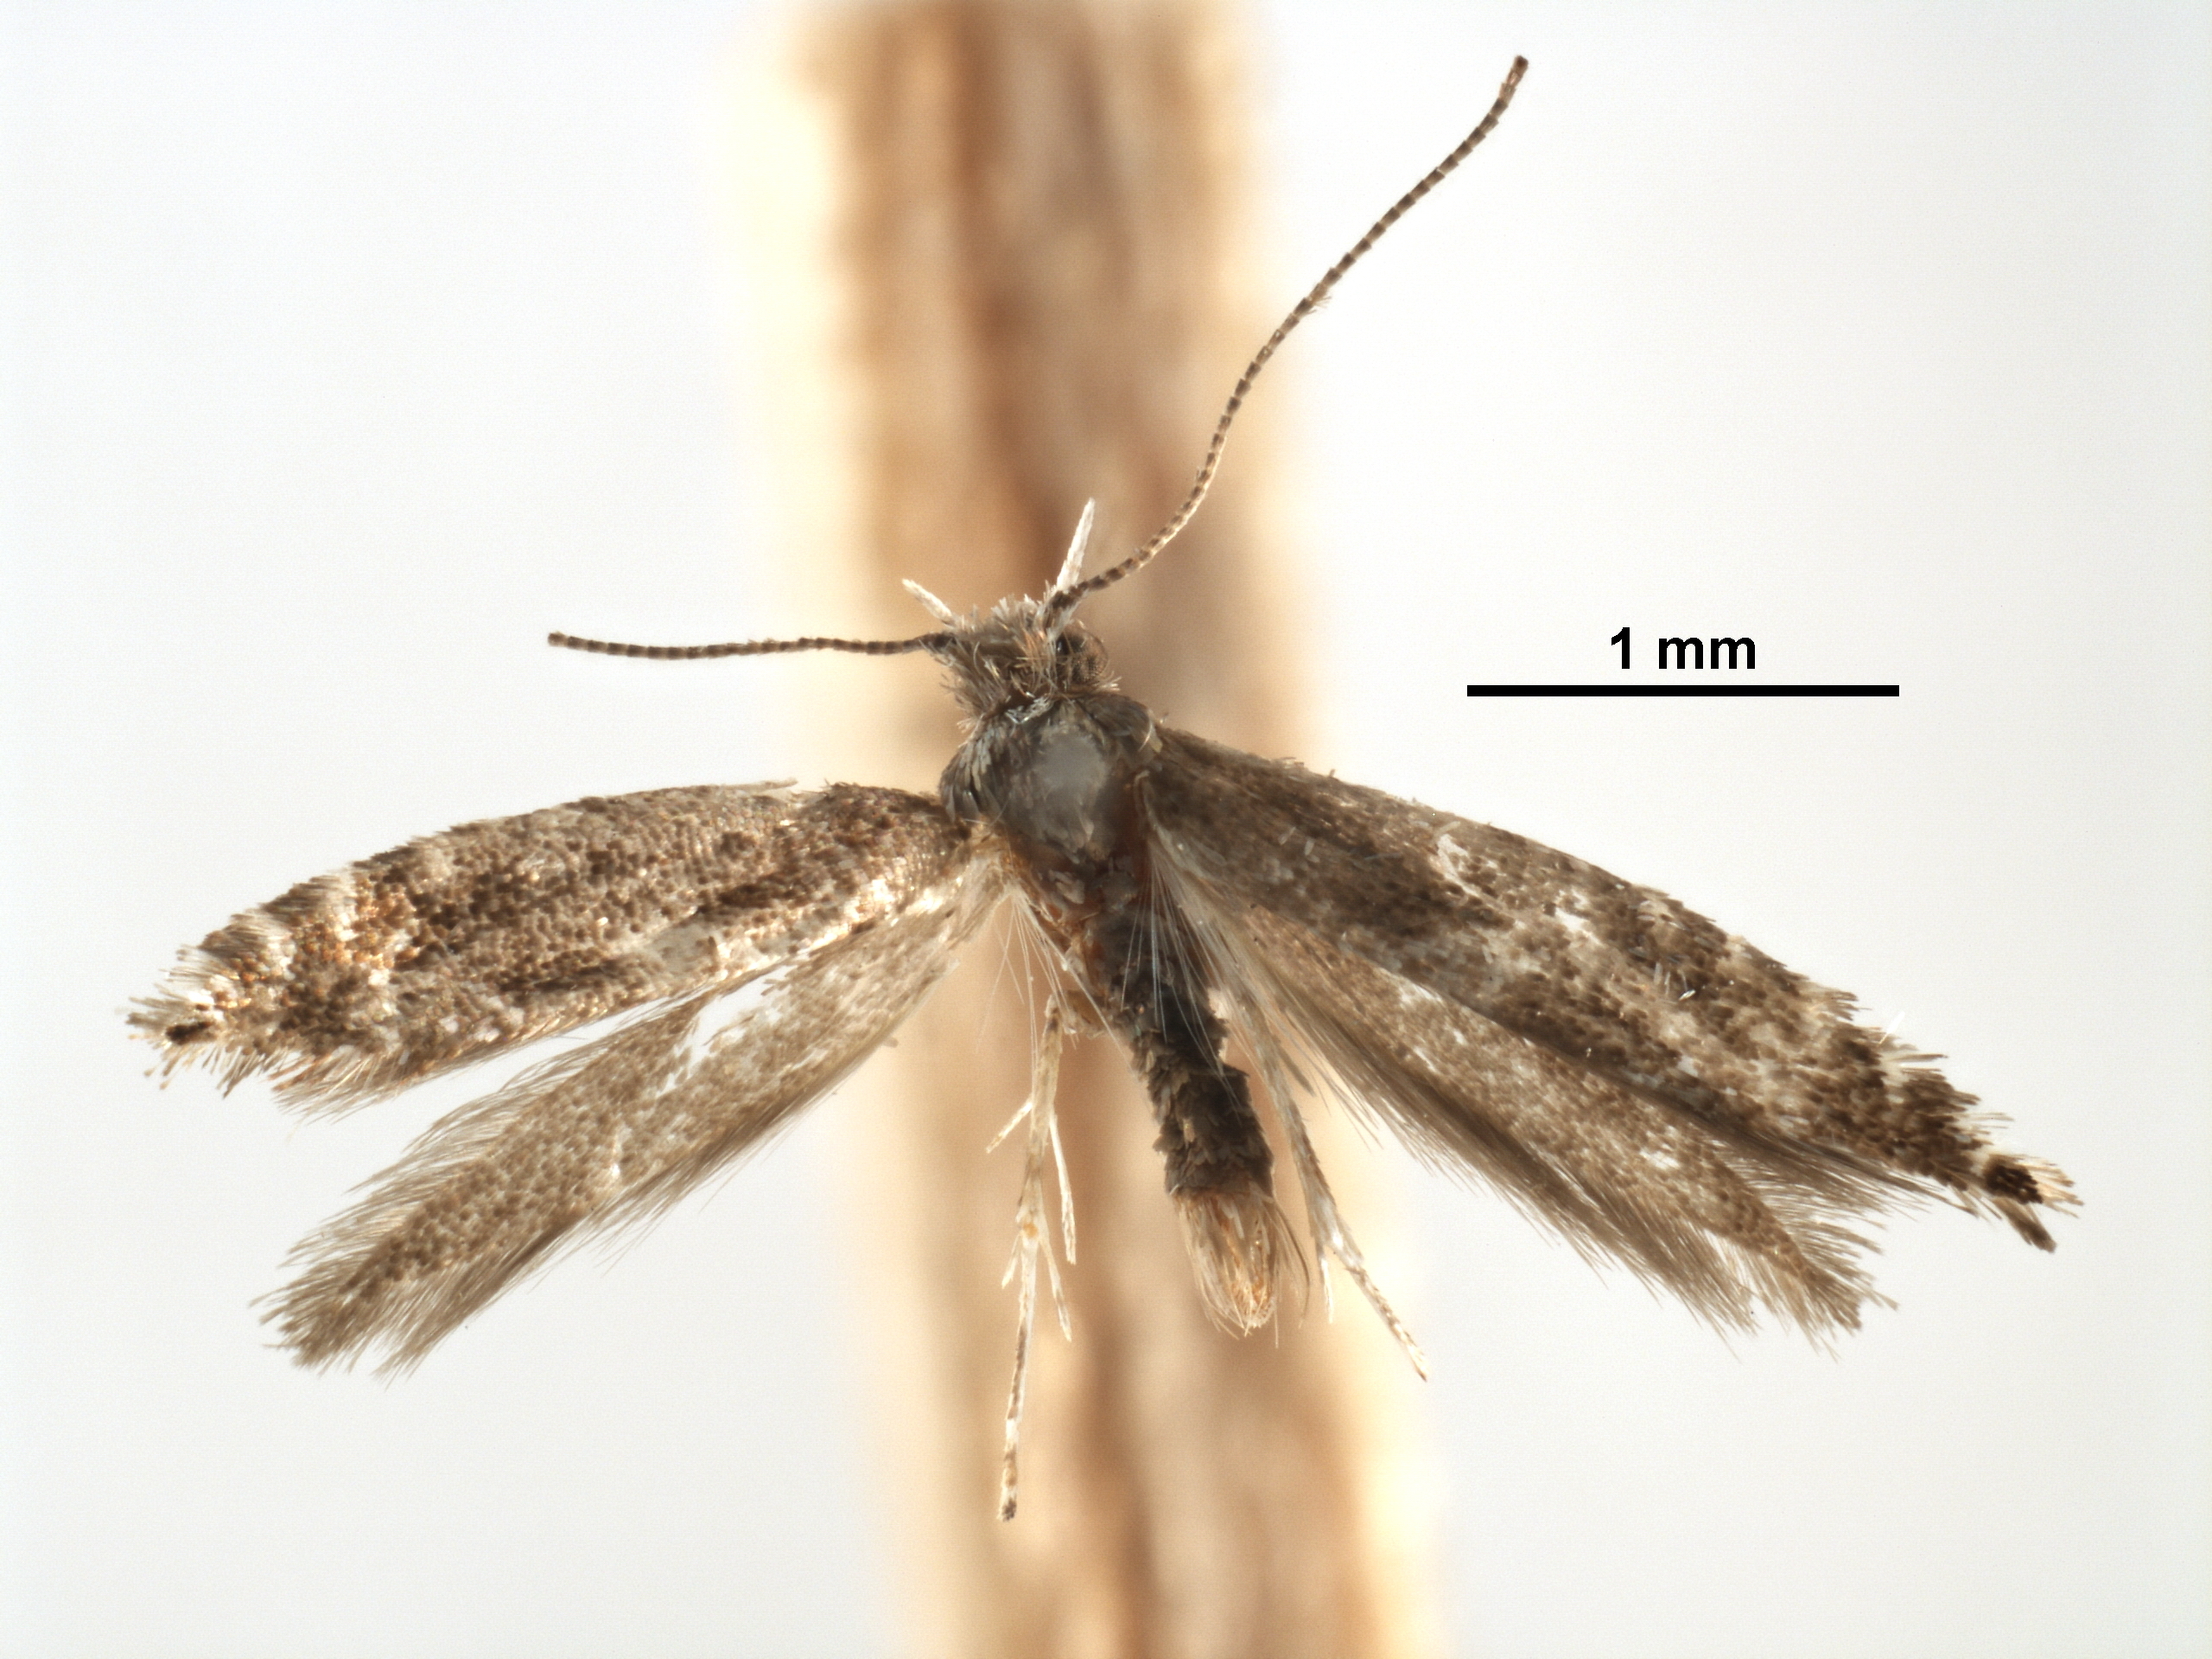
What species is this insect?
Parornix melanotella
